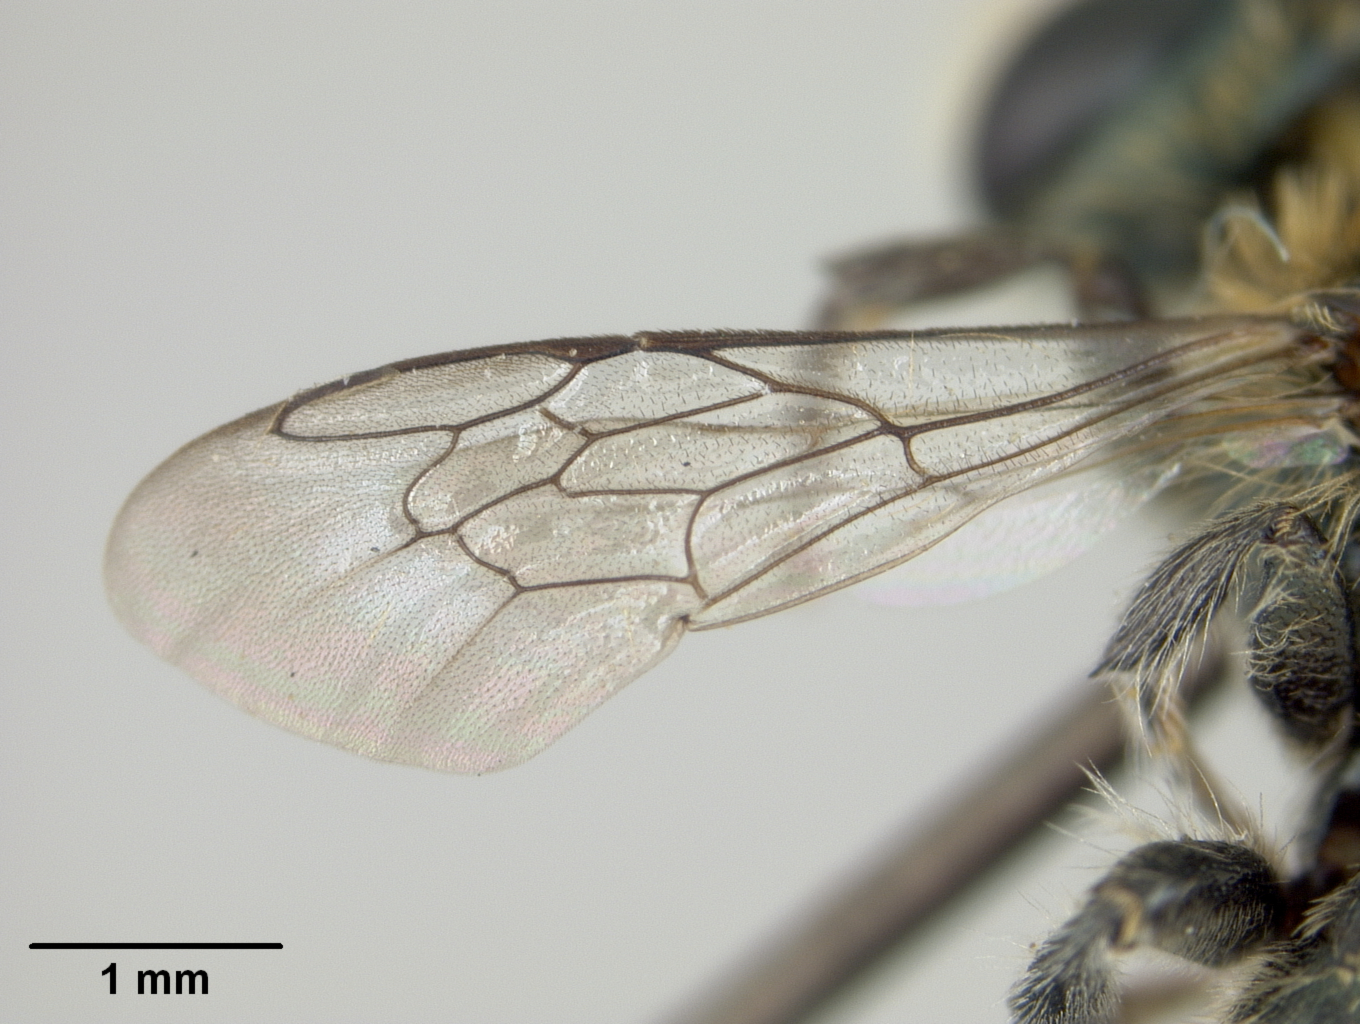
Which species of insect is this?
Osmia aurantiaca
